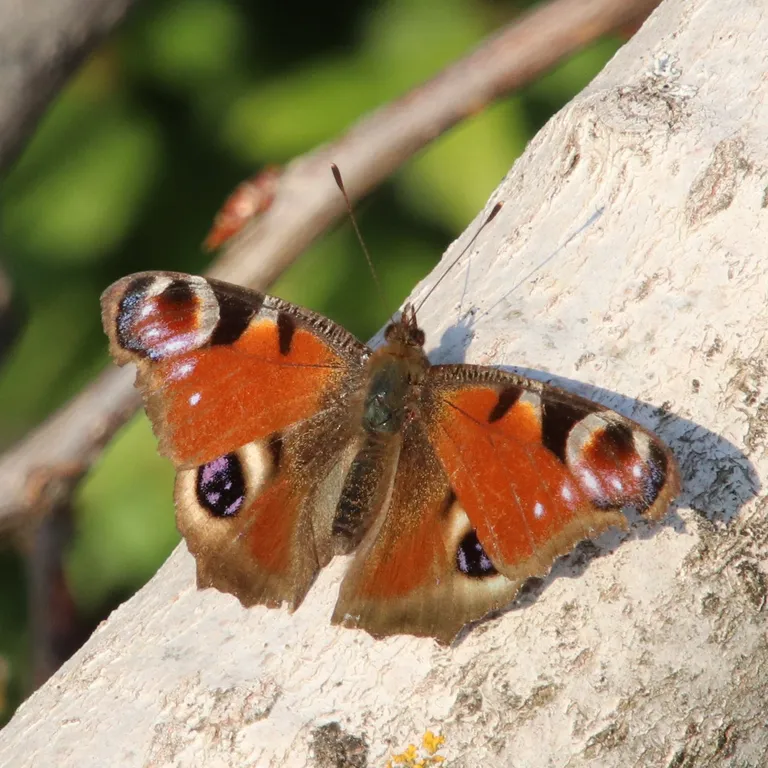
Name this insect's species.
Aglais io
